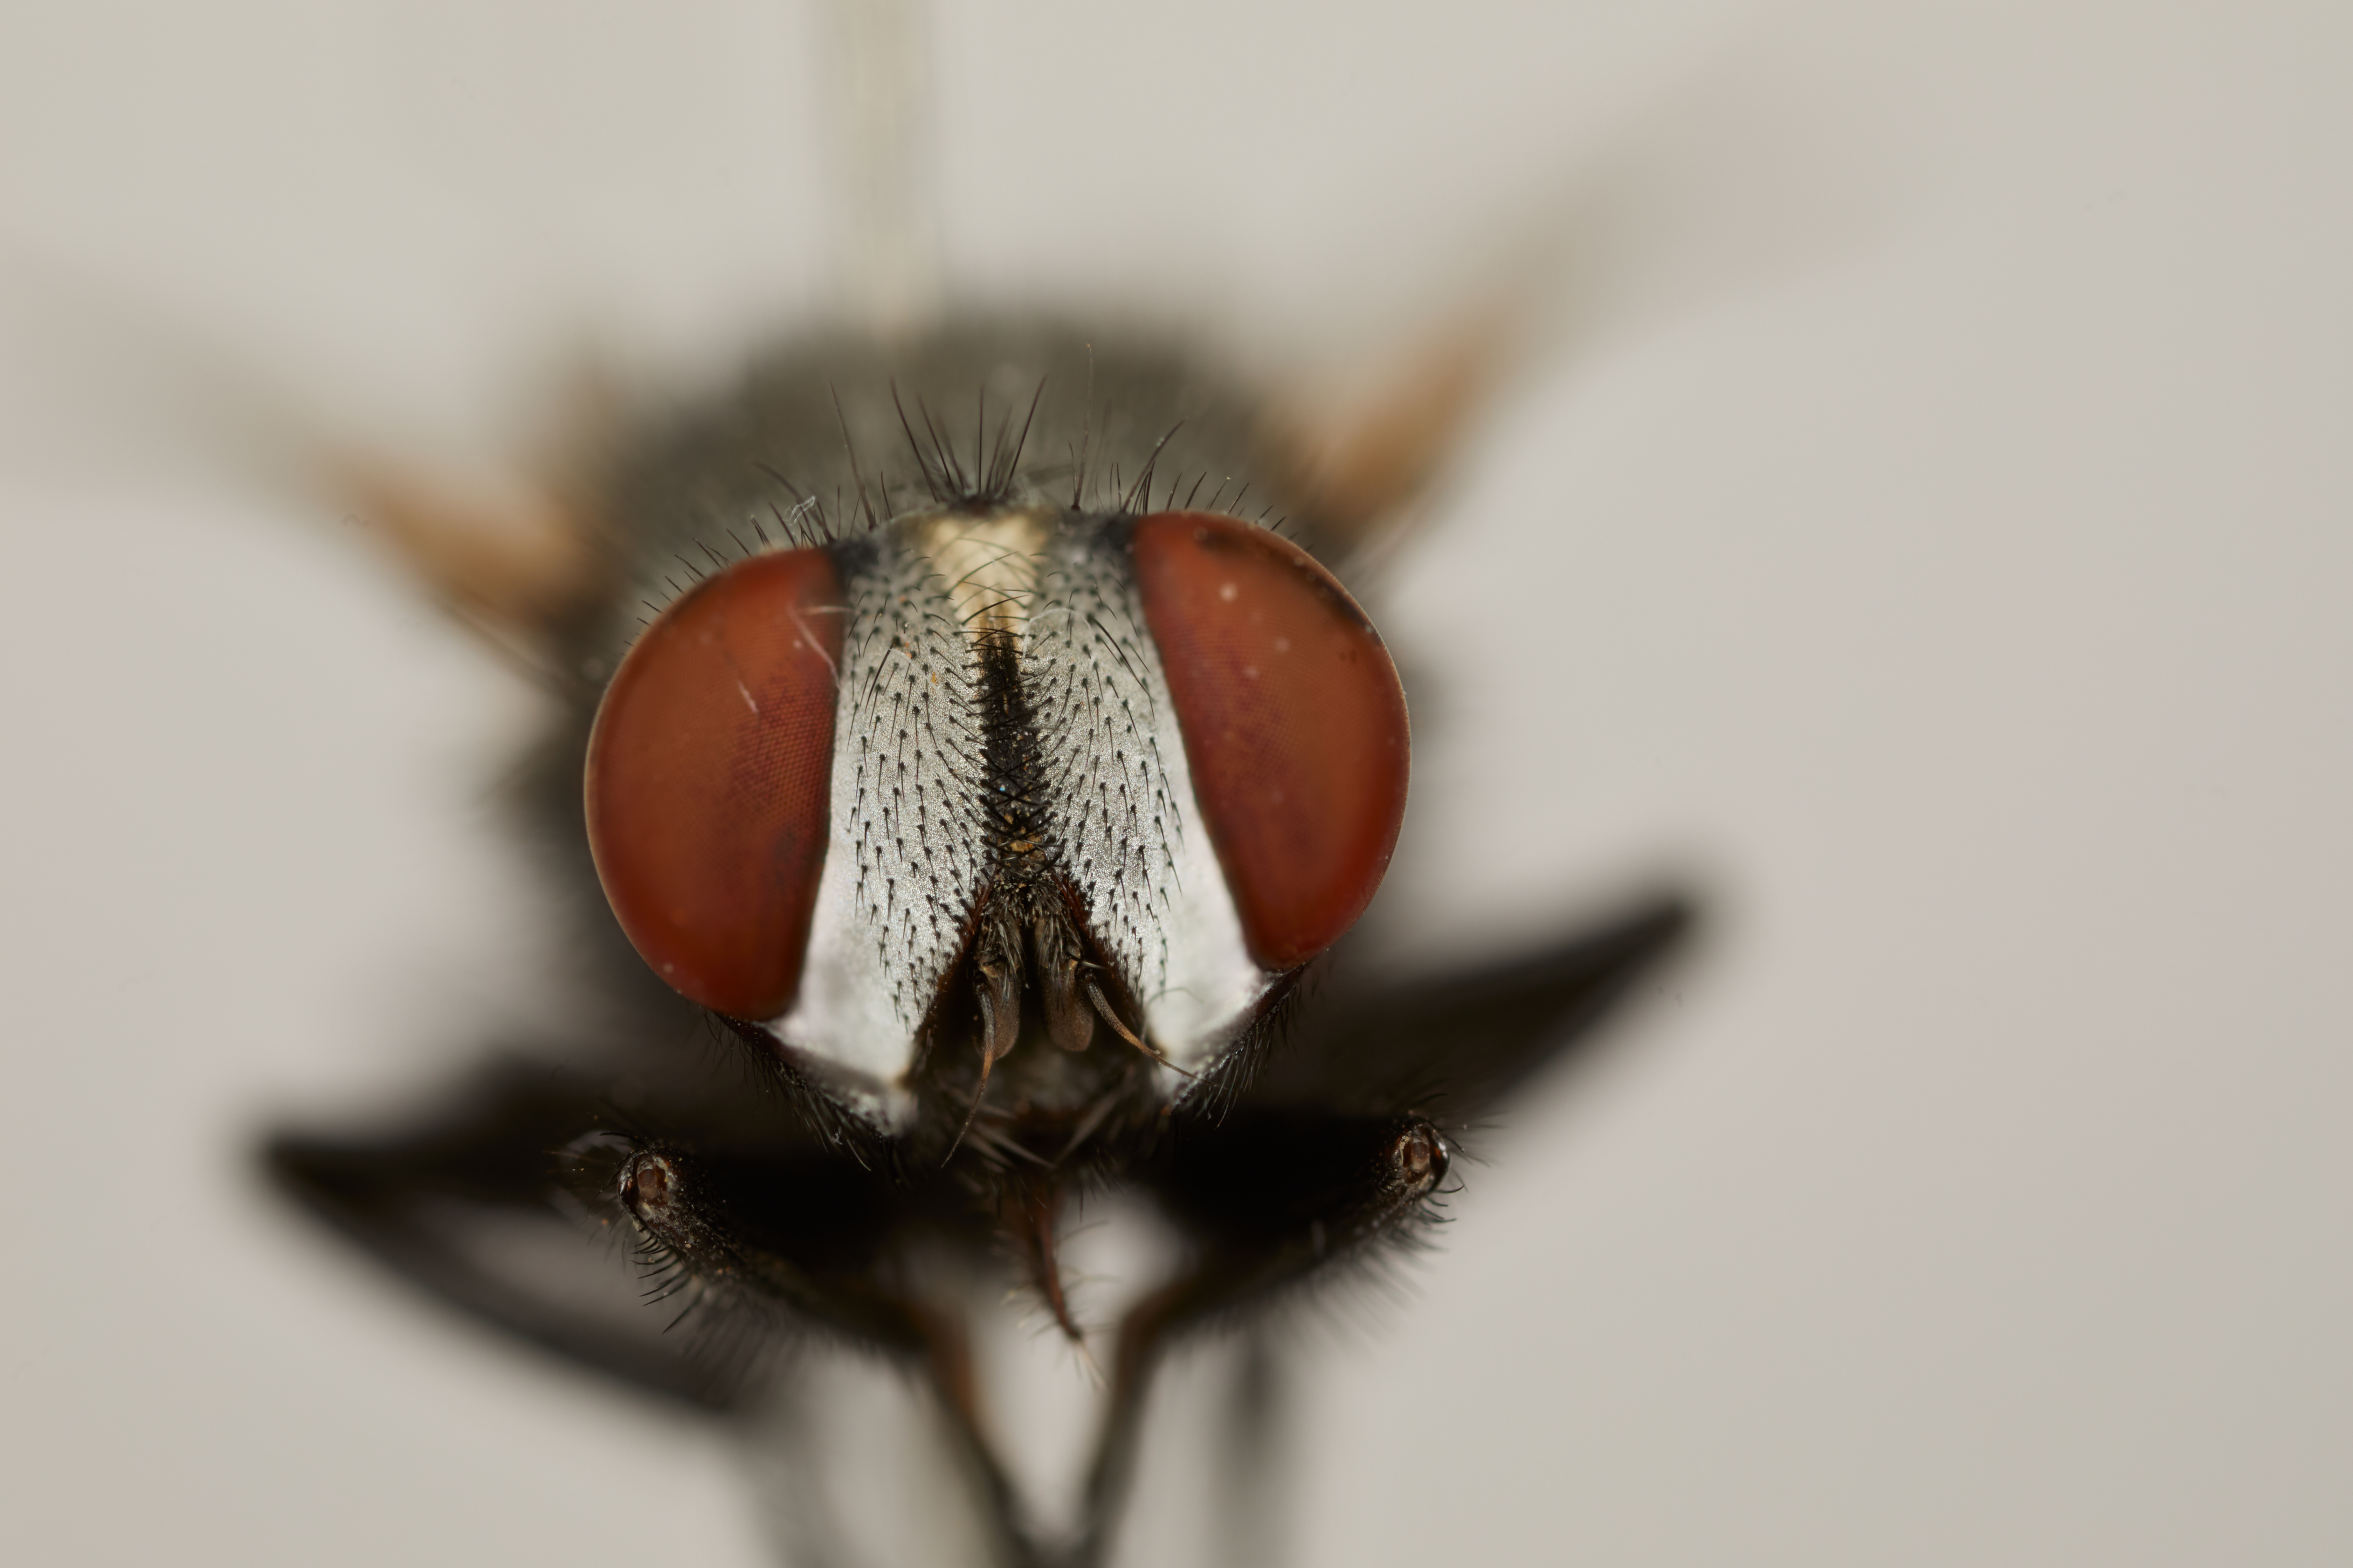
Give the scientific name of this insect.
Khowaba atrox
